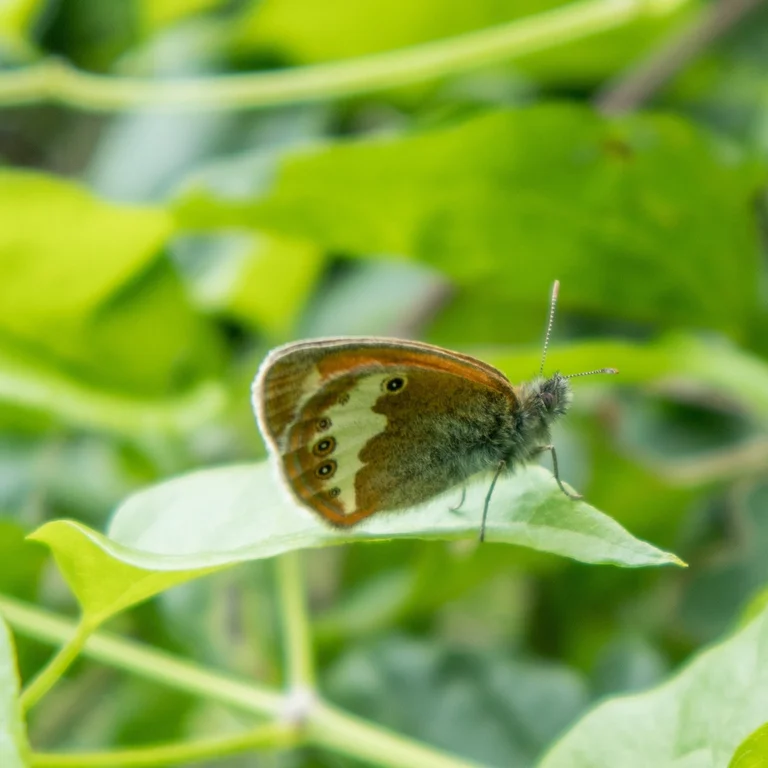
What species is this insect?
Coenonympha arcania
